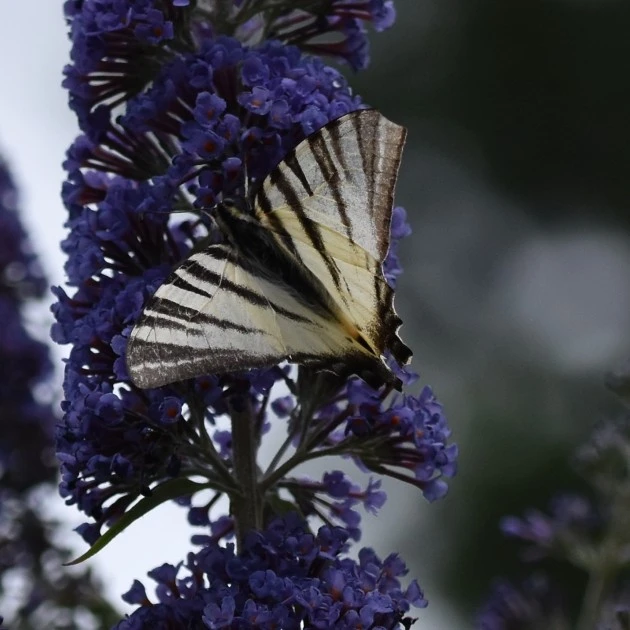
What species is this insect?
Iphiclides podalirius
